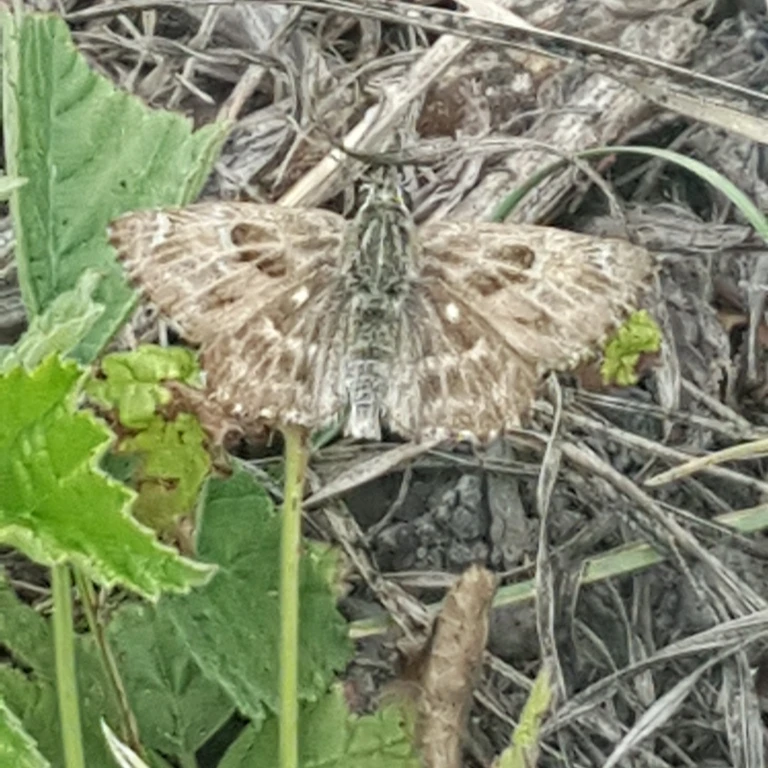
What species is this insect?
Carcharodus alceae
